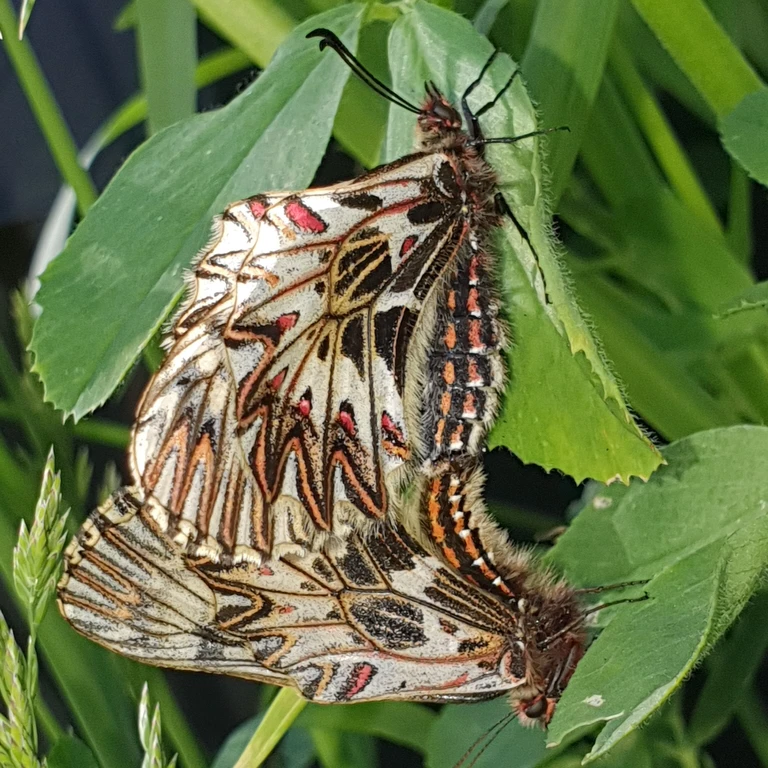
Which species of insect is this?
Zerynthia polyxena
